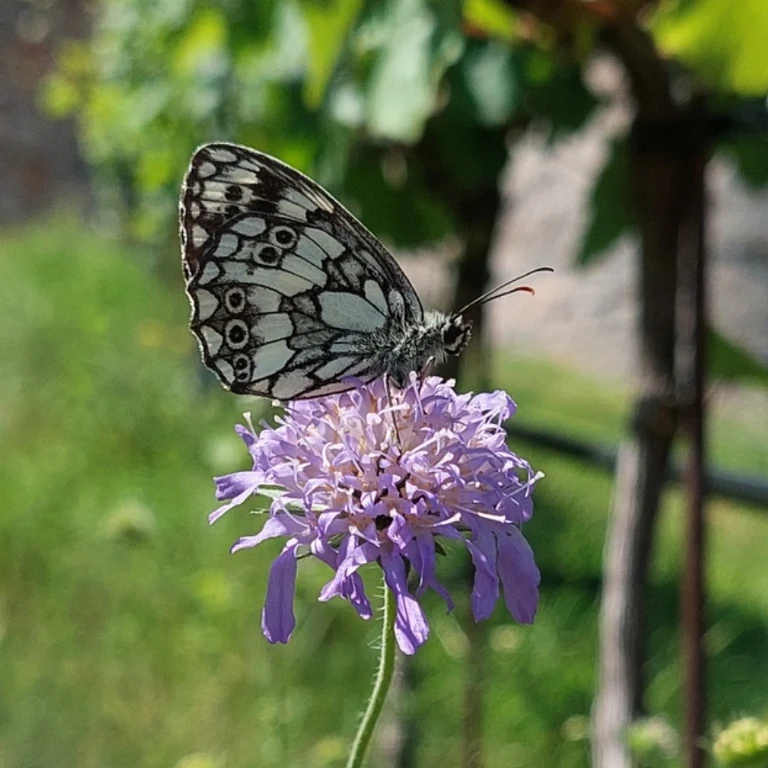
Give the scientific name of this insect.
Melanargia galathea
